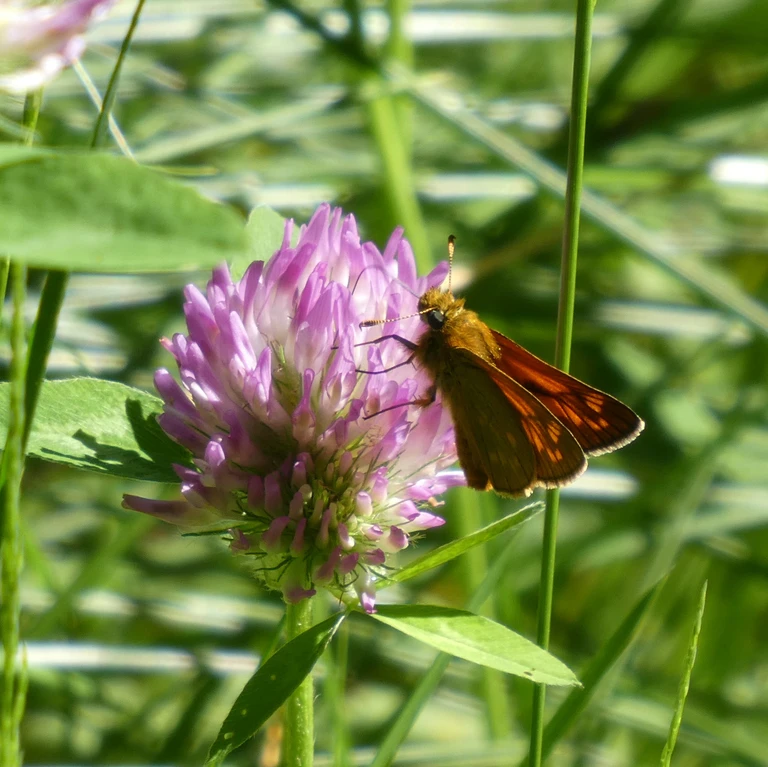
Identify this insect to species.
Ochlodes sylvanus (also Ochlodes venata)
